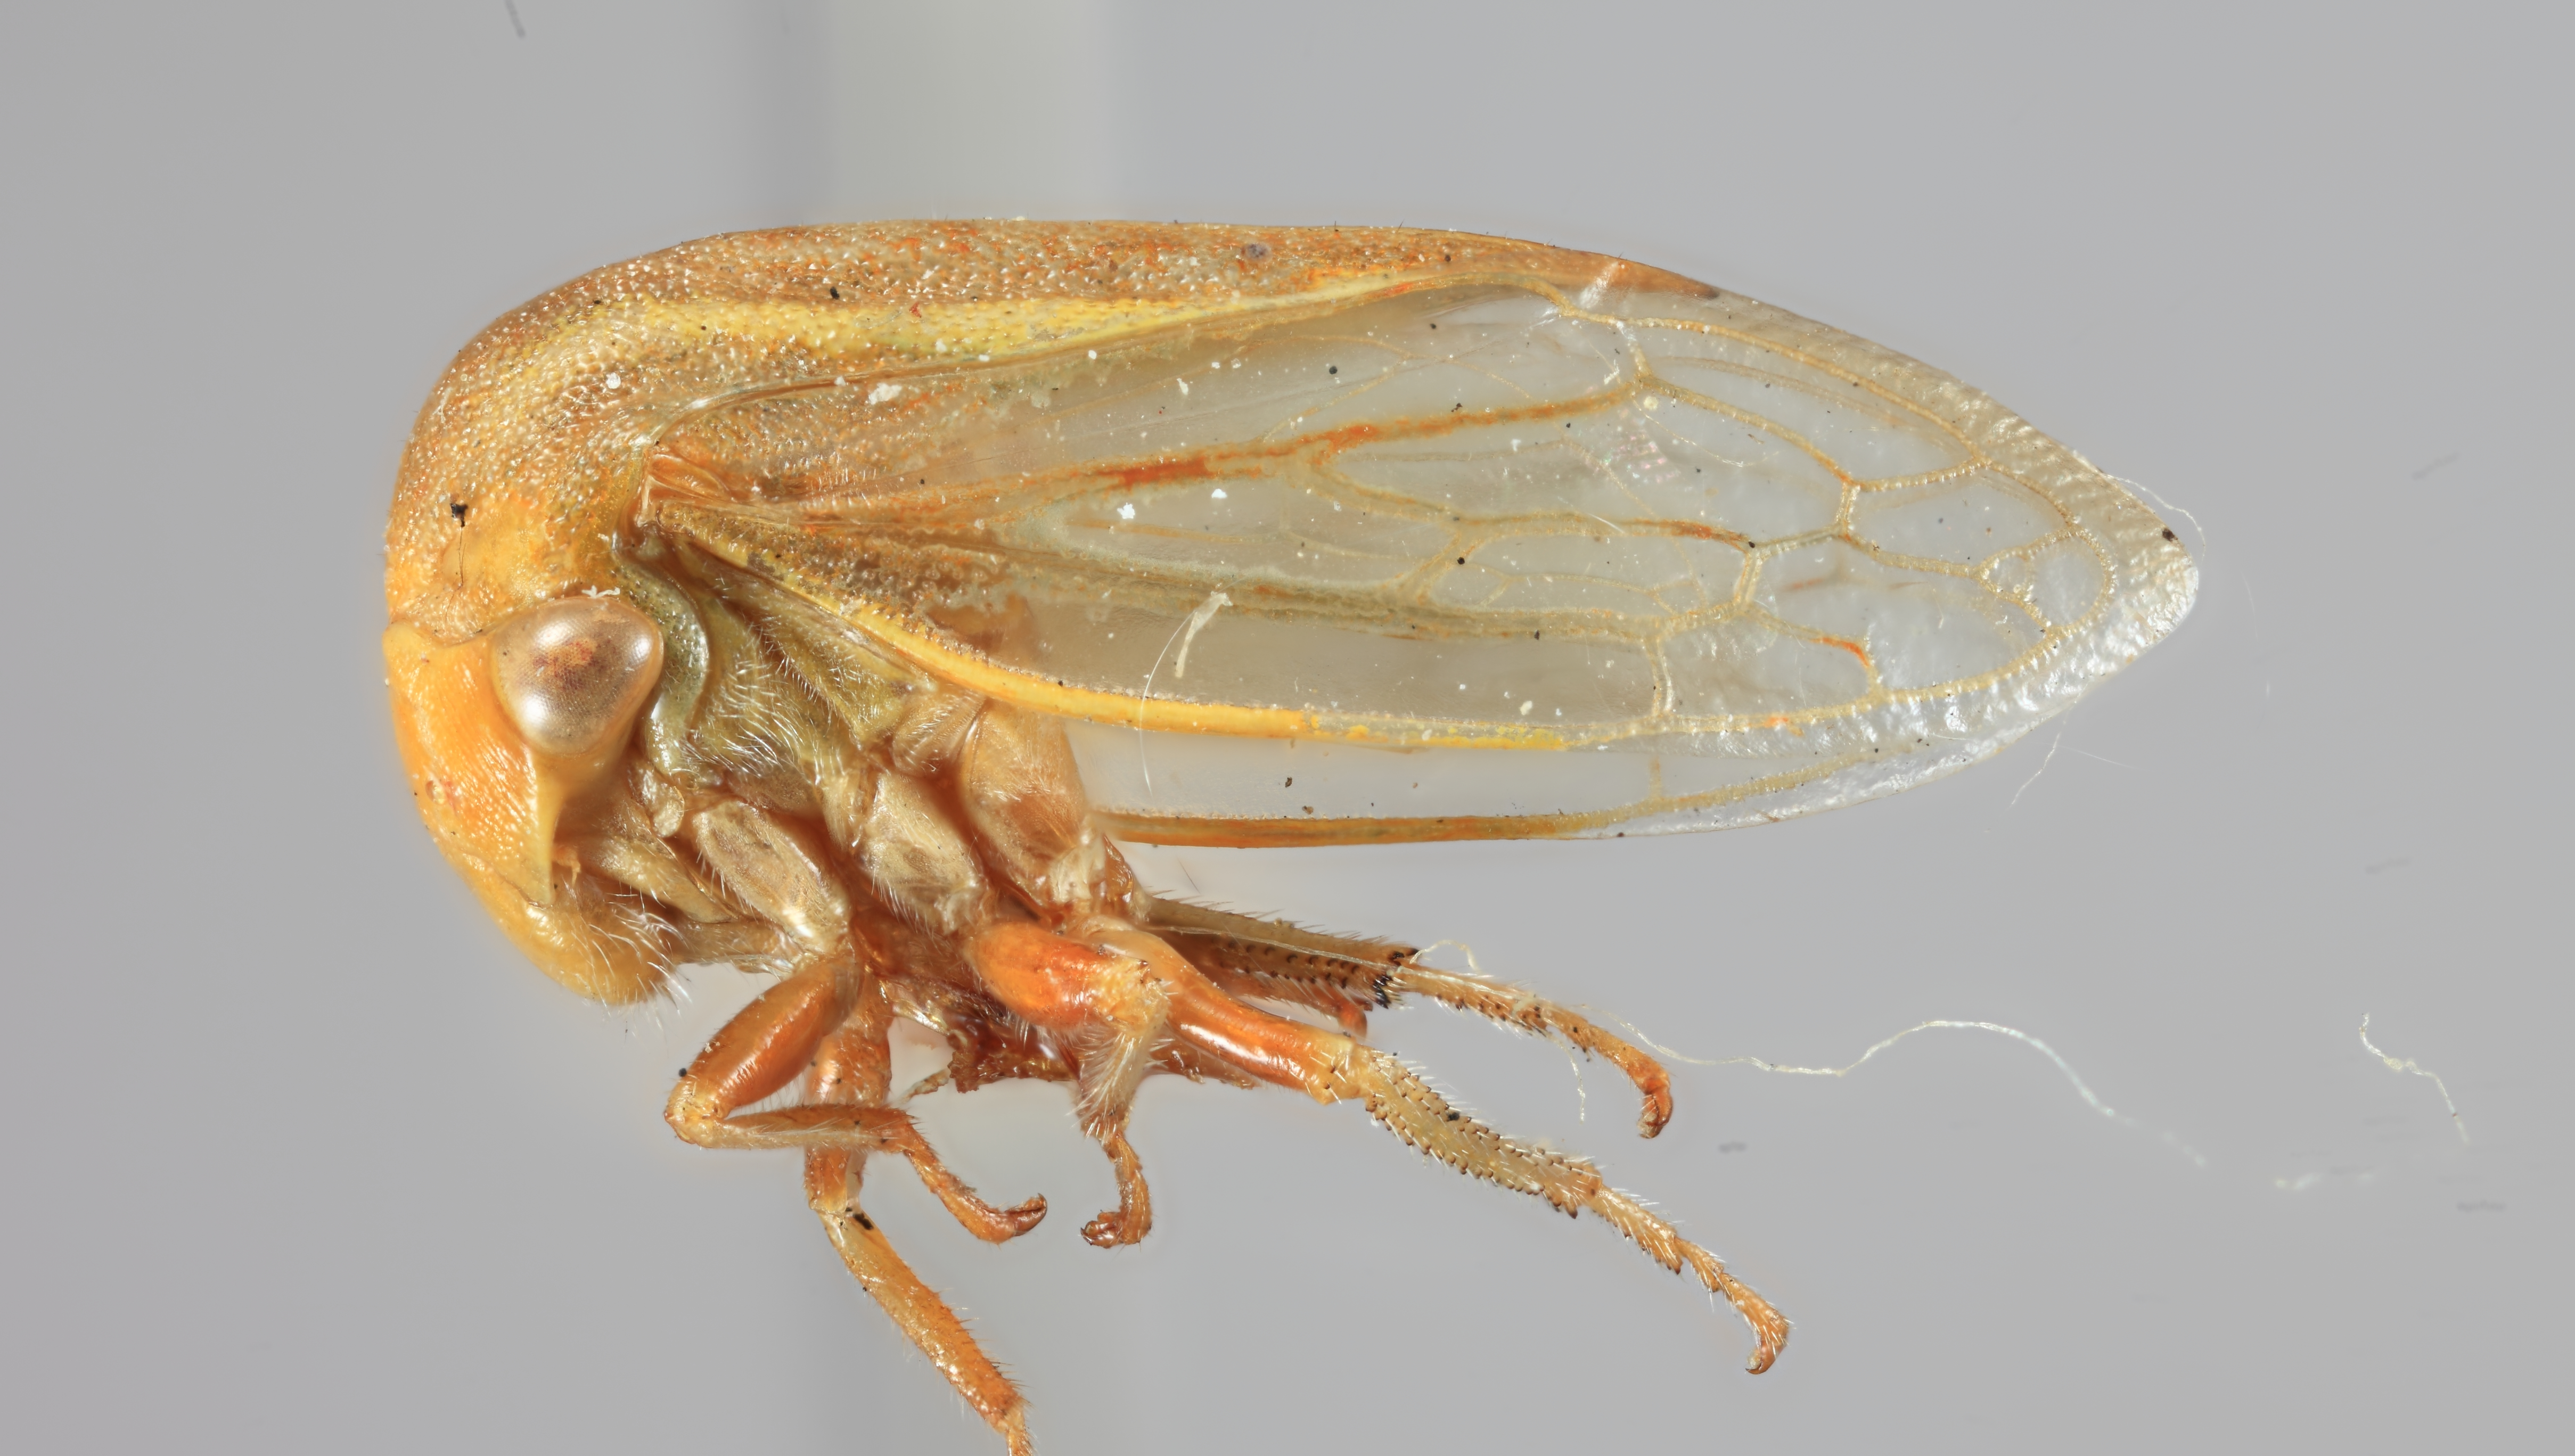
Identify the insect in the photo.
Tortistilus trilineatus
